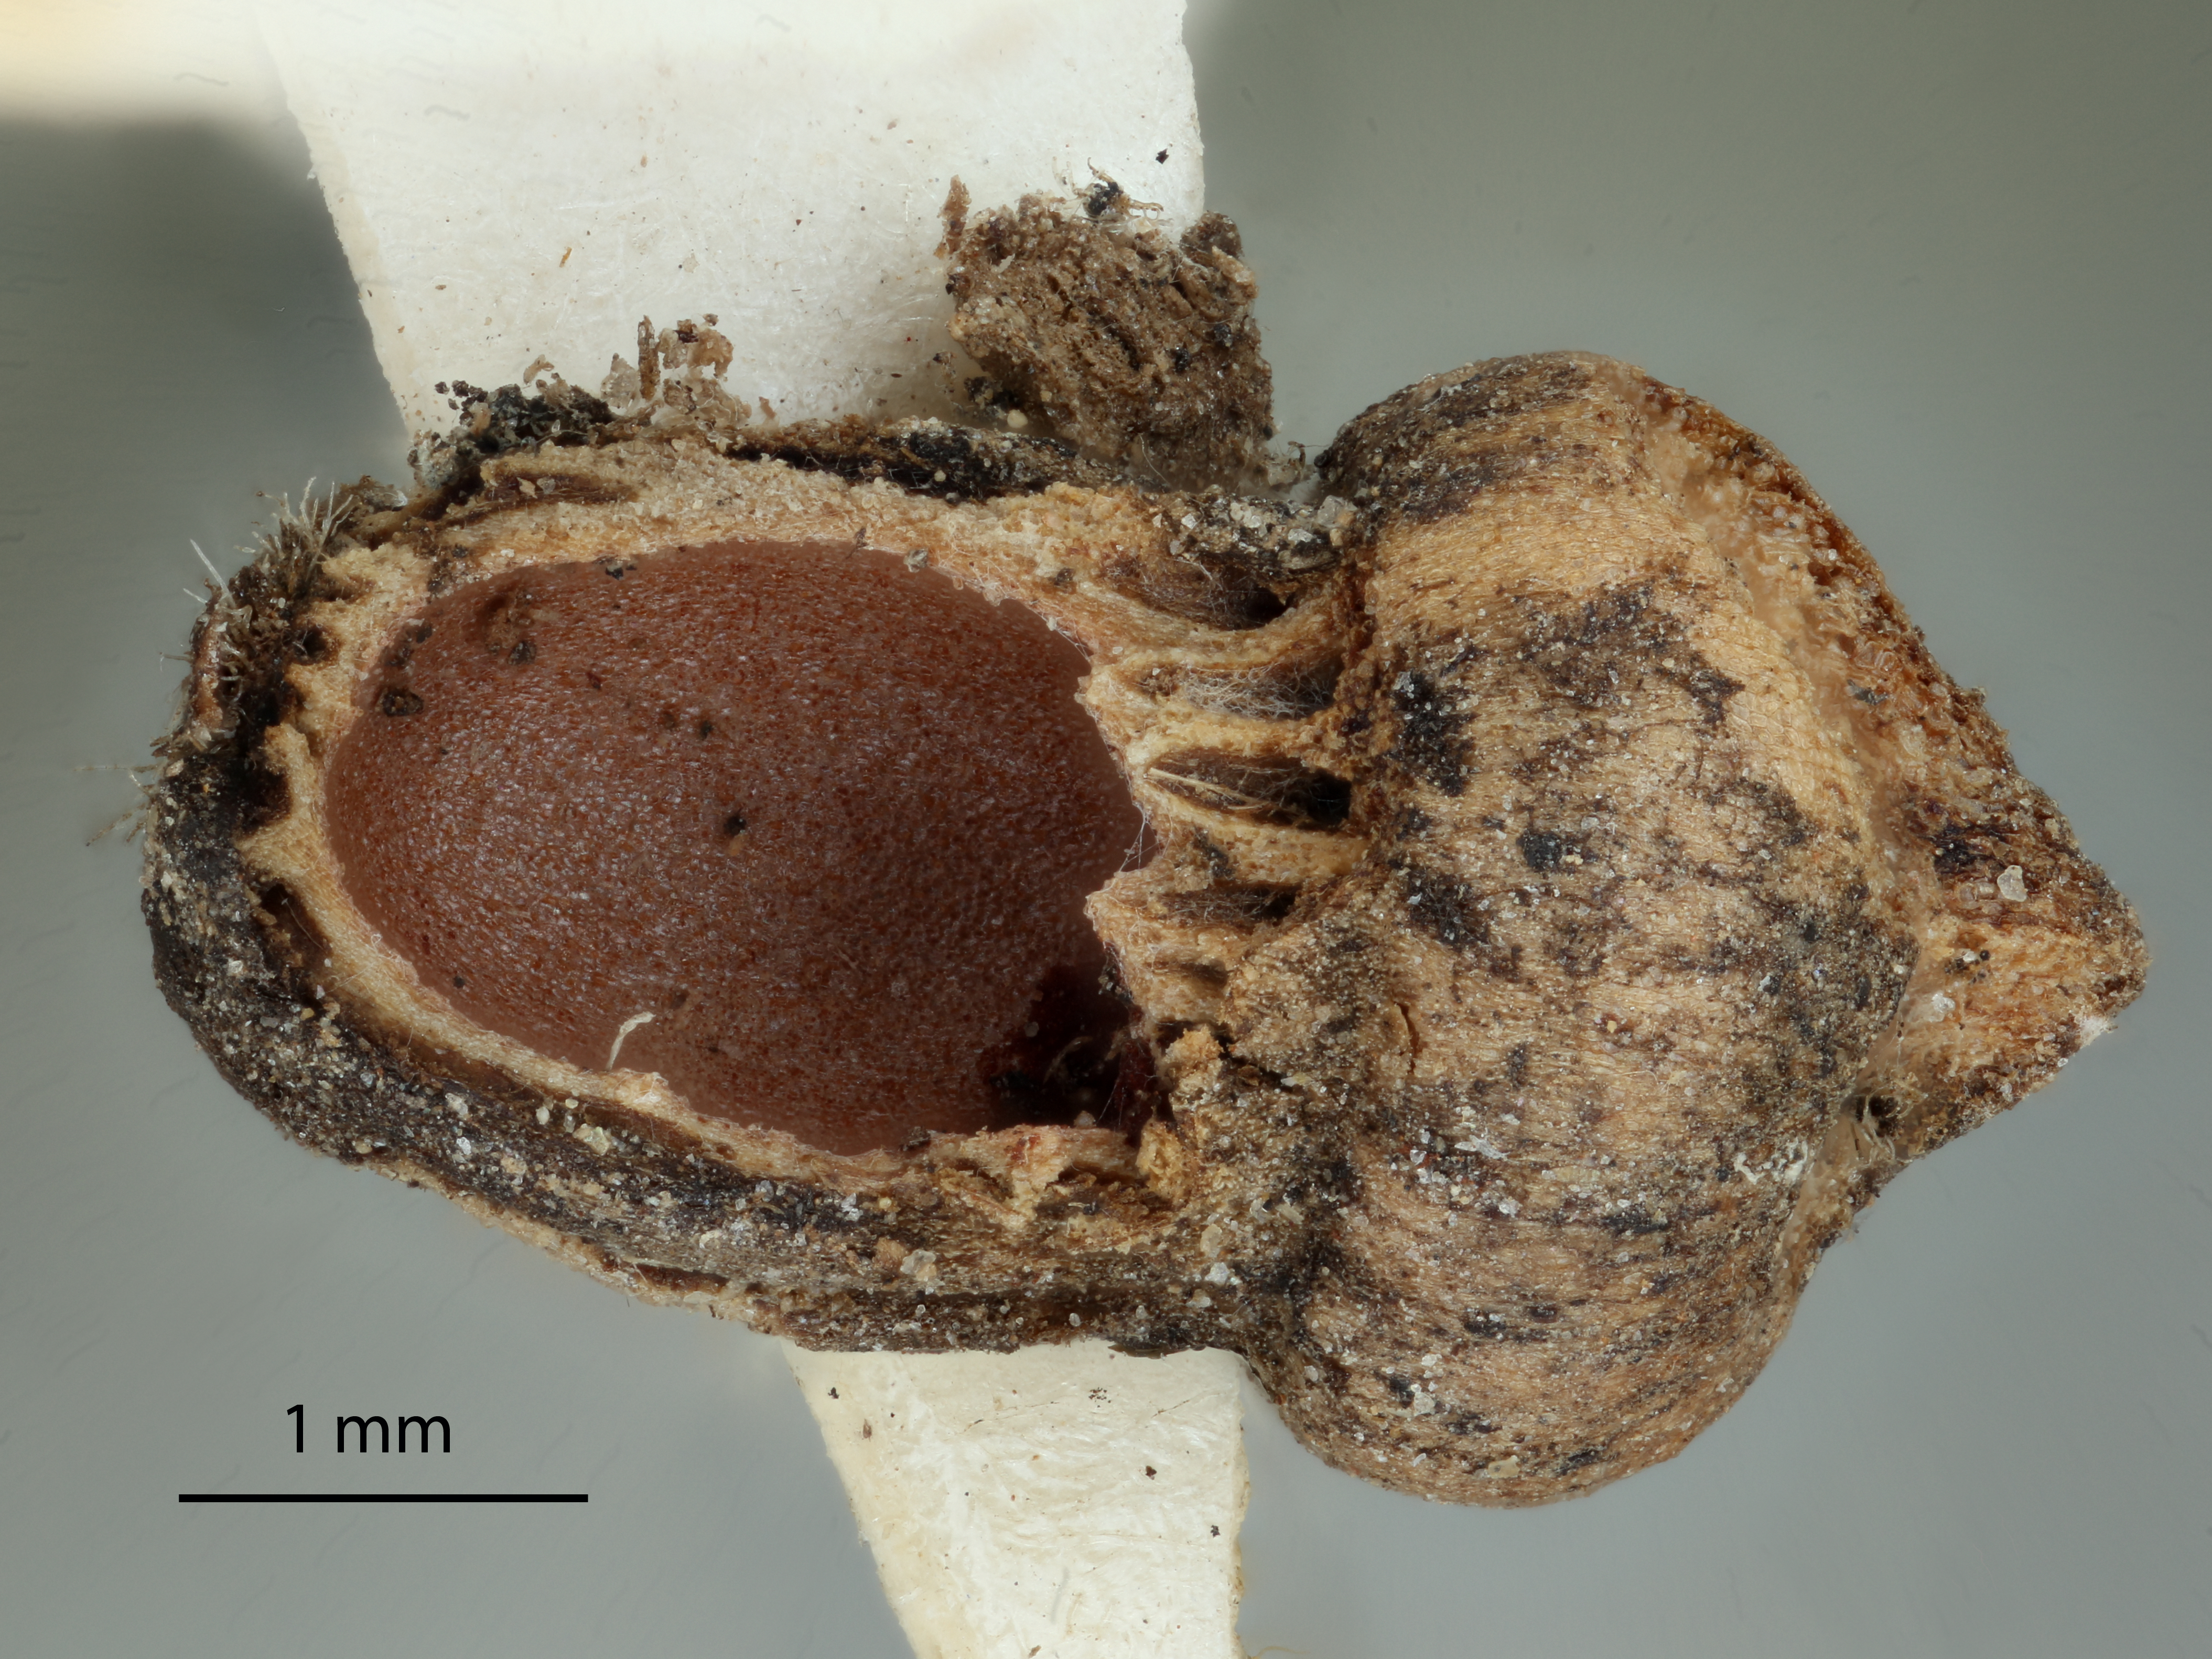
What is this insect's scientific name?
Andricus multicostatus
